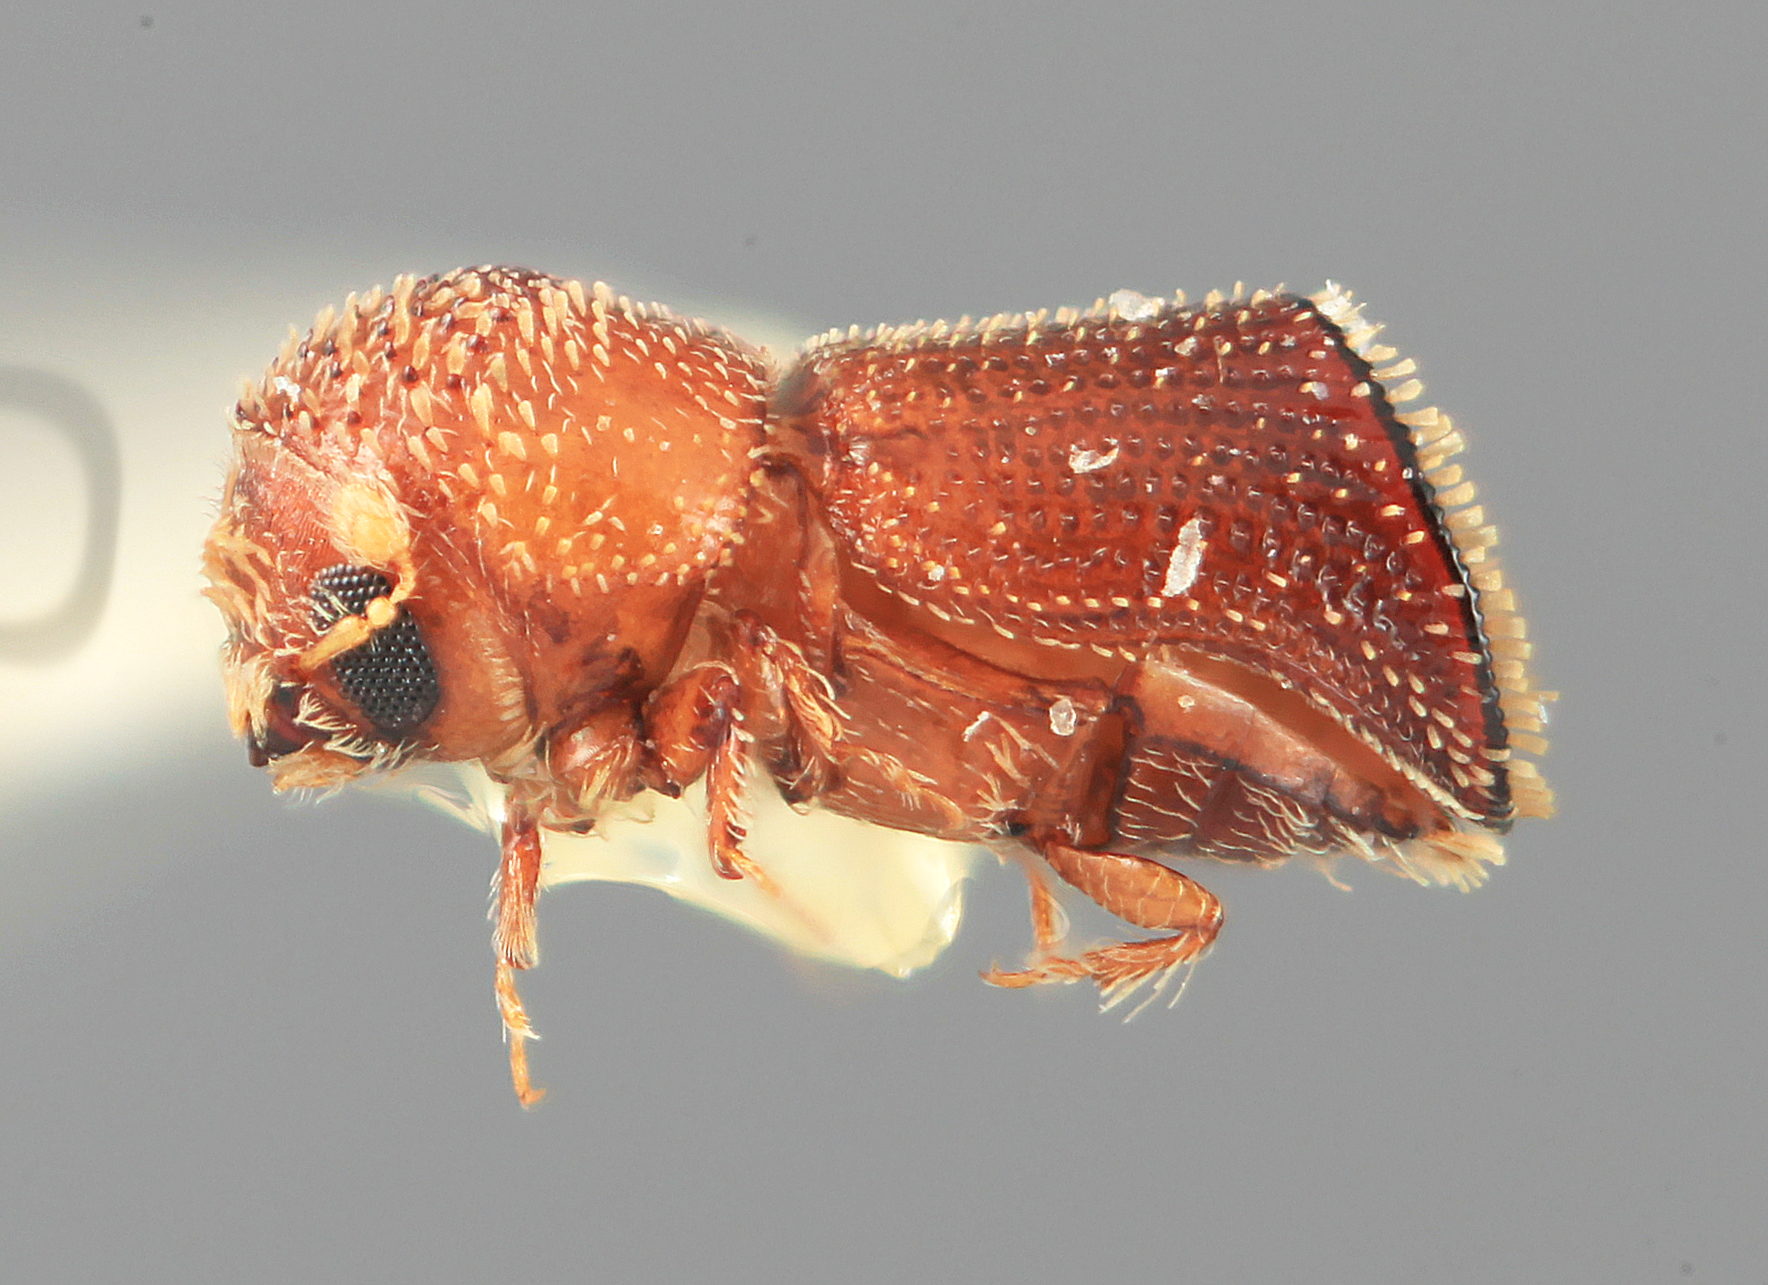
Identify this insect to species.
Pseudothysanoes truncatus
